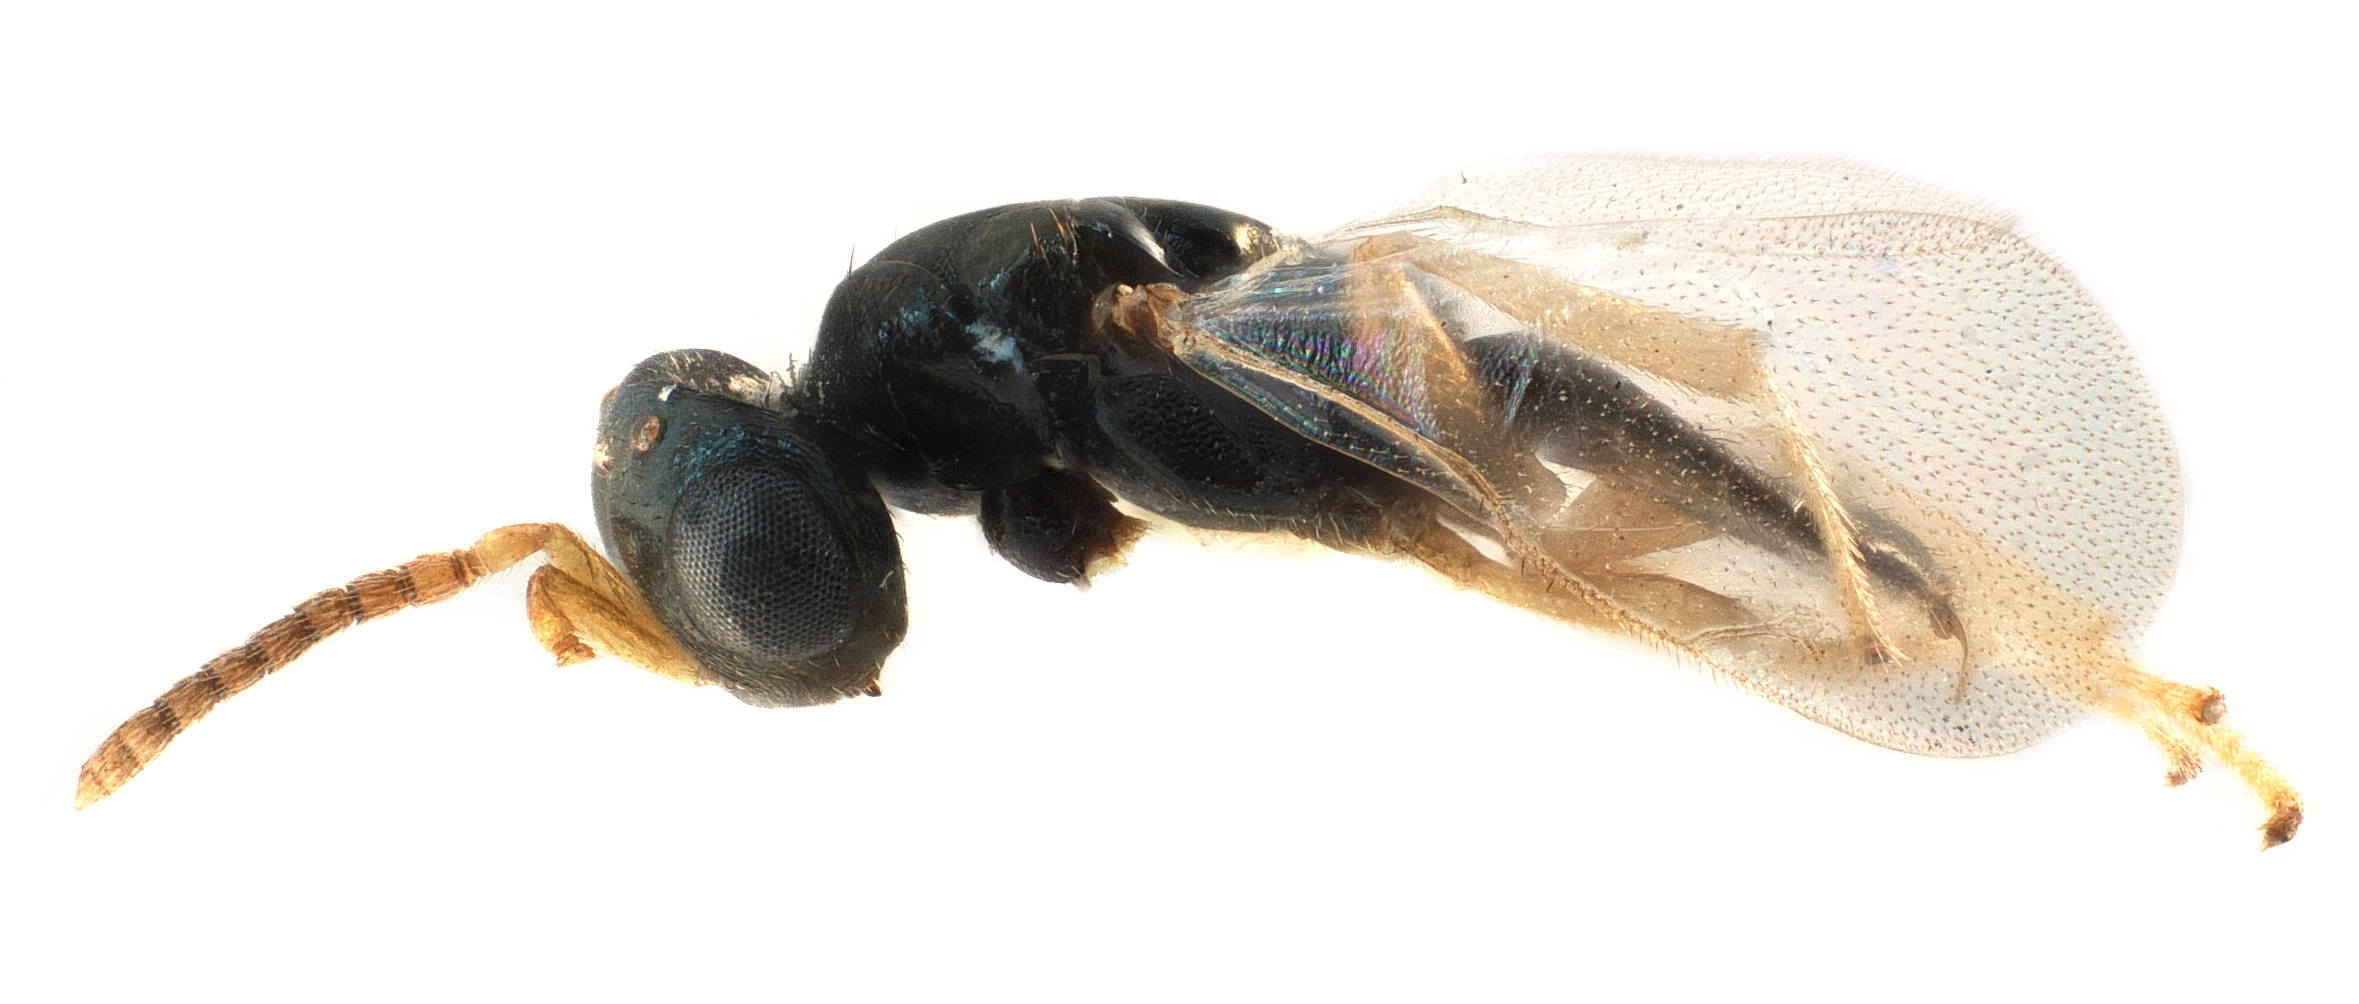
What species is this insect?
Cyclogastrella plana
